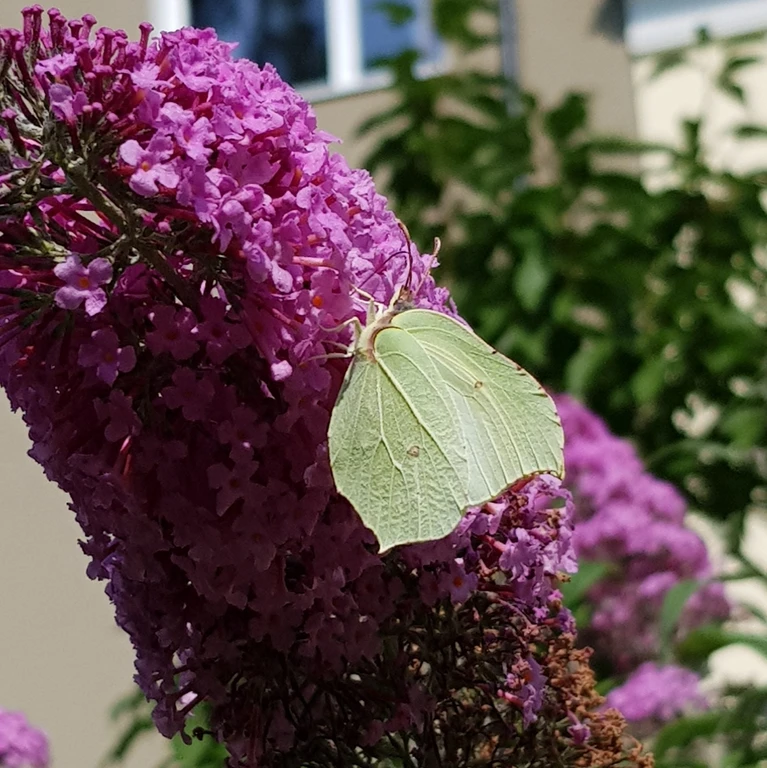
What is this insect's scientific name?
Gonepteryx rhamni
